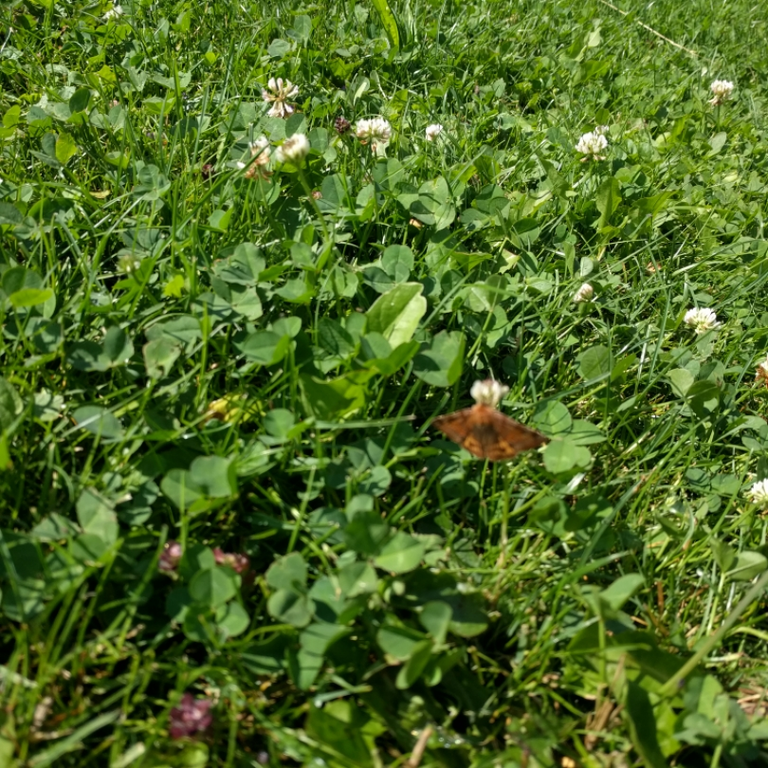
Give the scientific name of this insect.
Euclidia glyphica
